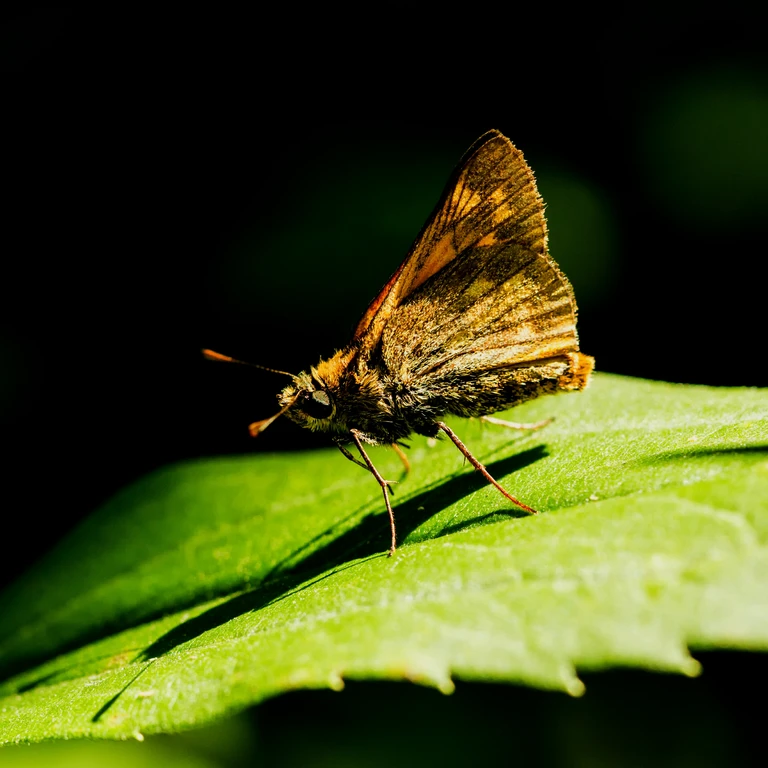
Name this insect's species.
Ochlodes sylvanus (also Ochlodes venata)
